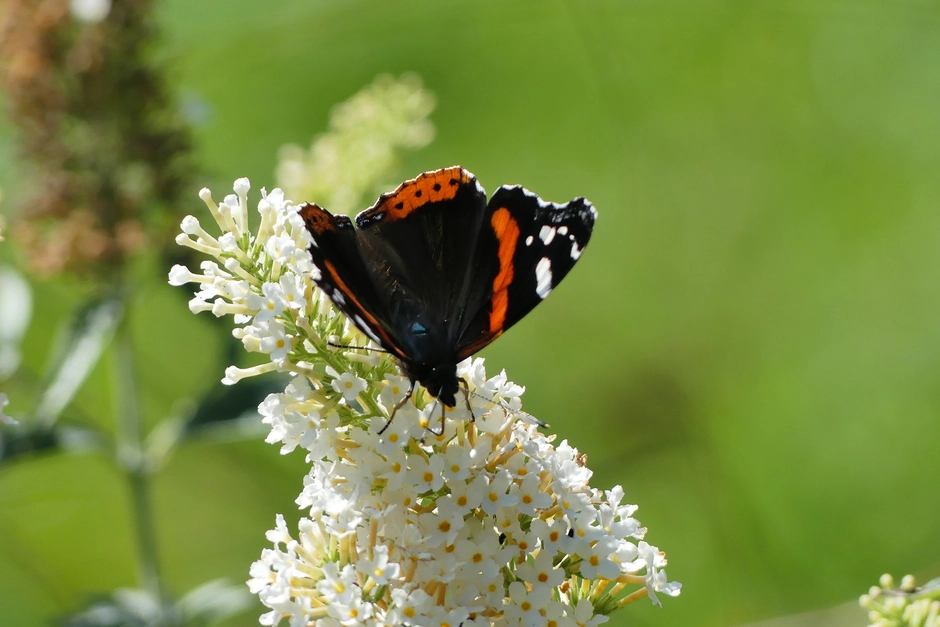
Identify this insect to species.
Vanessa atalanta
